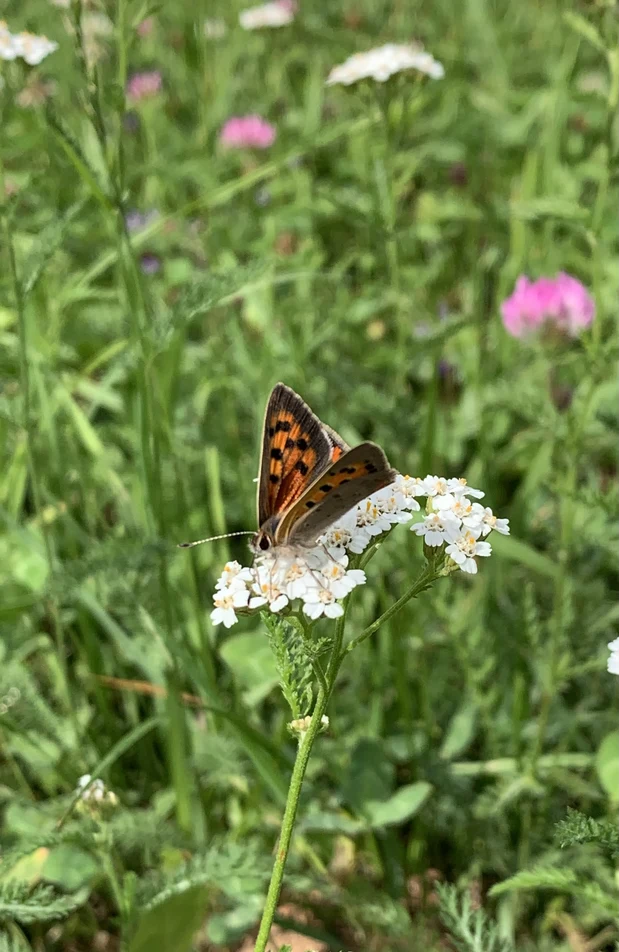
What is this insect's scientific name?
Lycaena phlaeas
